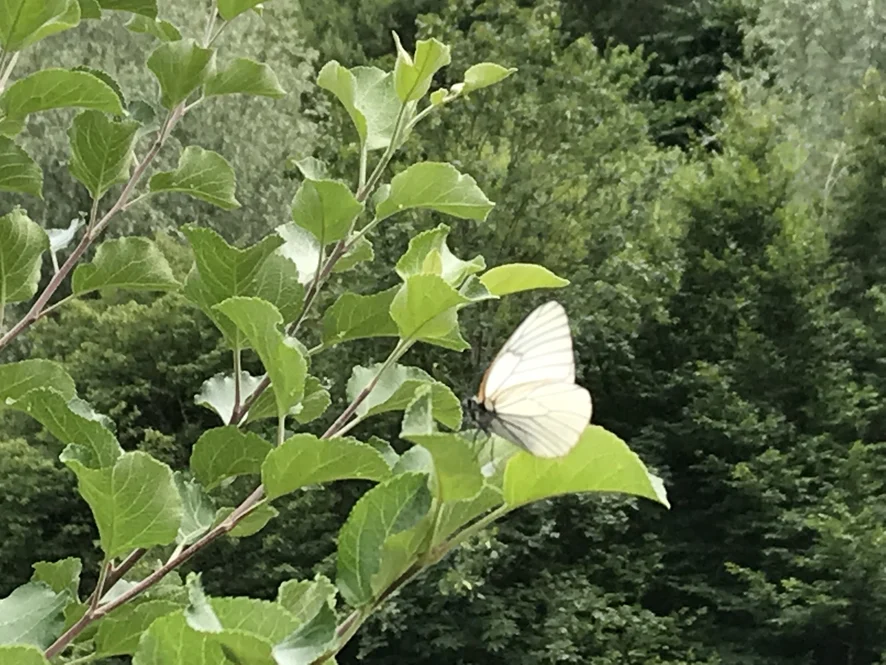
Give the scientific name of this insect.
Aporia crataegi
